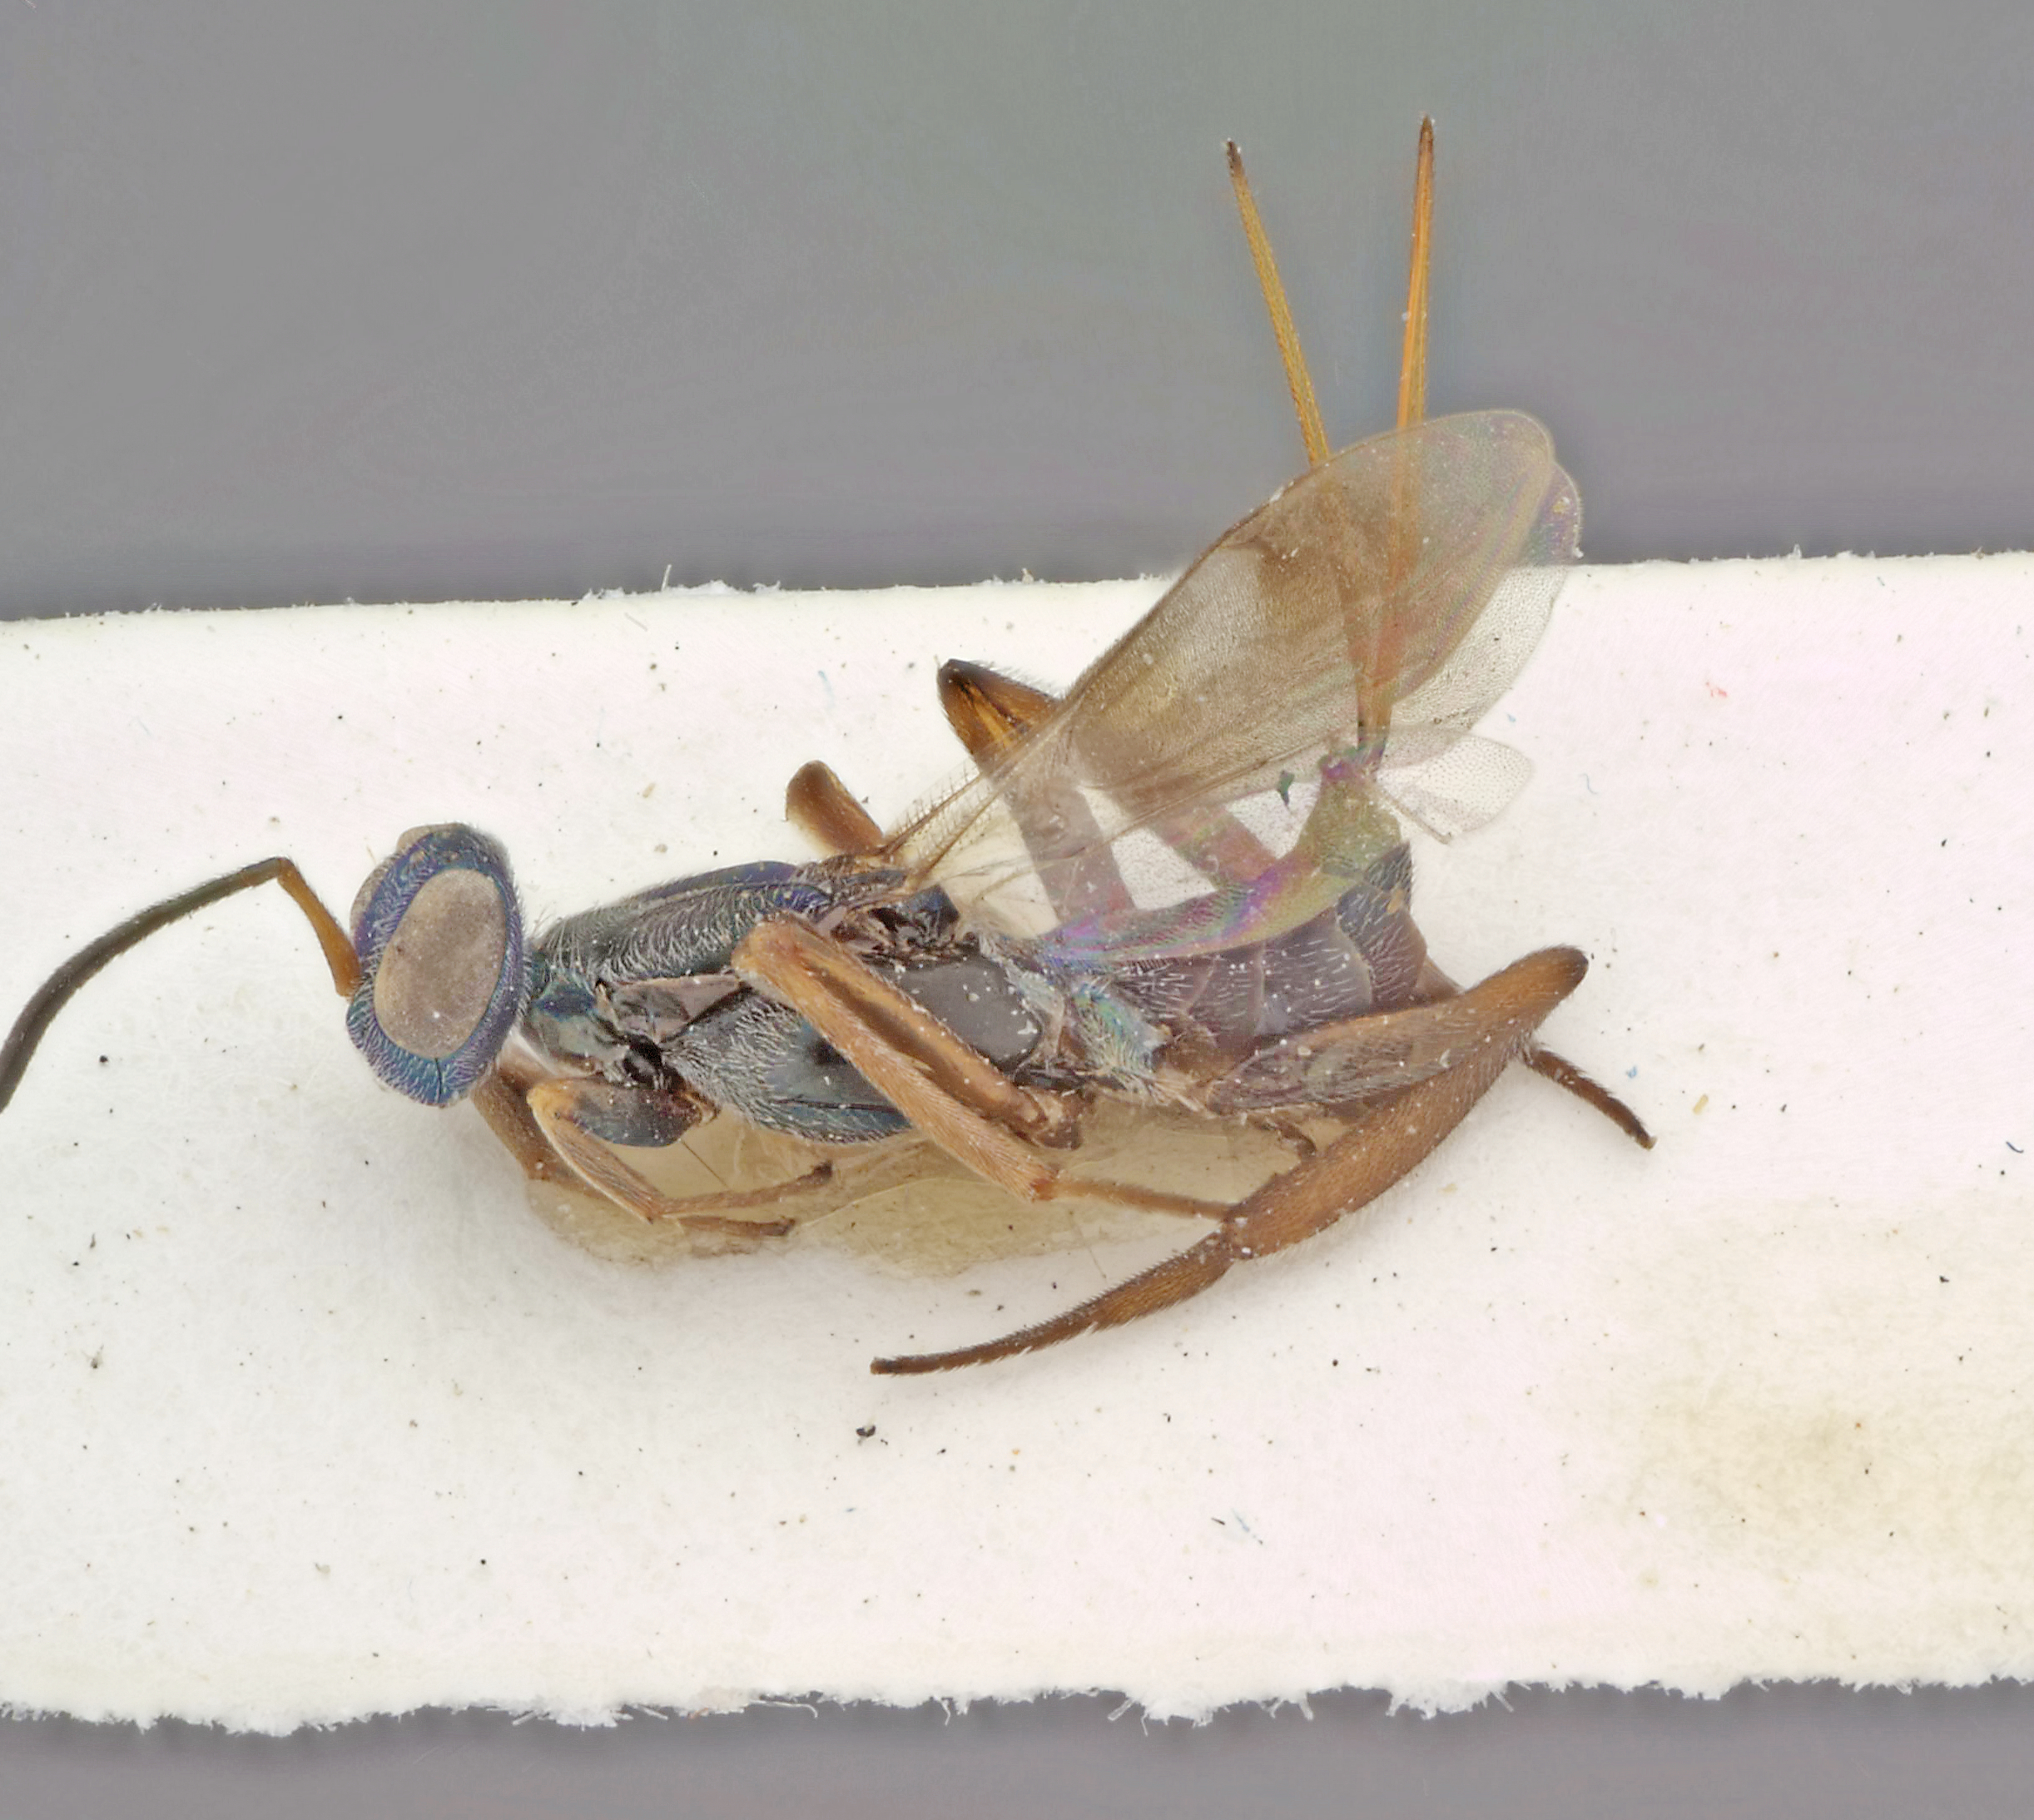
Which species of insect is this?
Tineobiopsis mexicana
